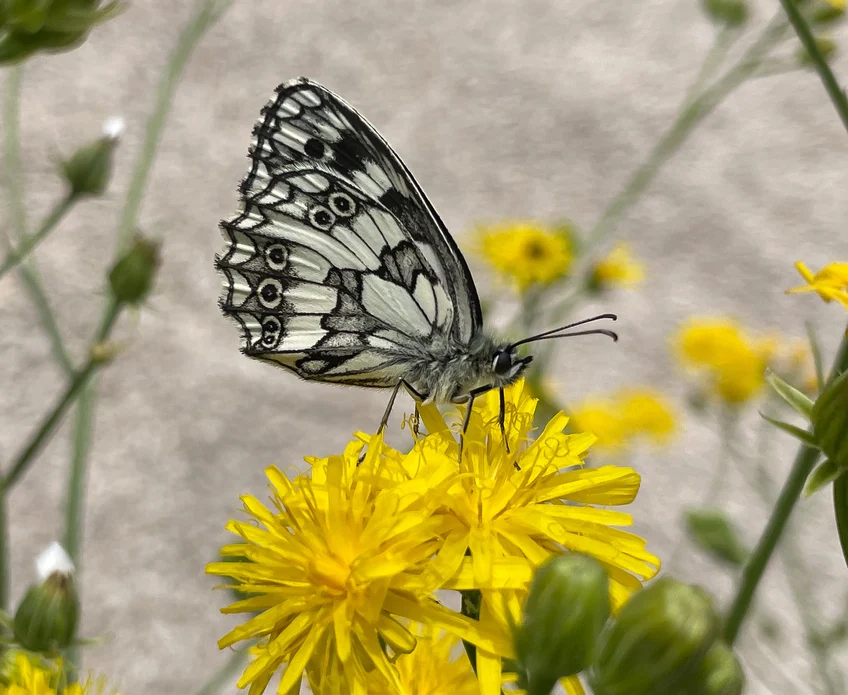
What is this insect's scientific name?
Melanargia galathea
